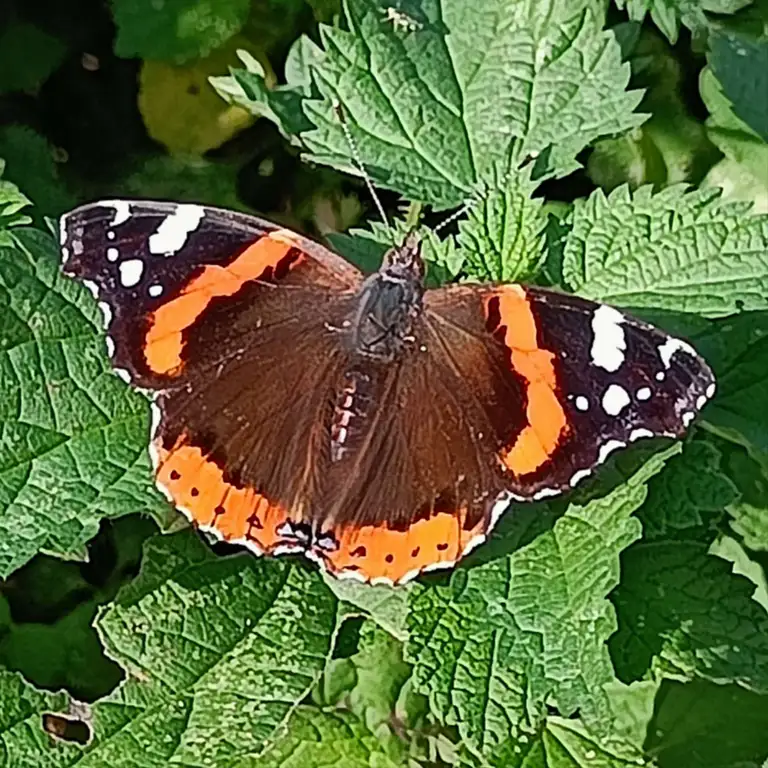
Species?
Vanessa atalanta
